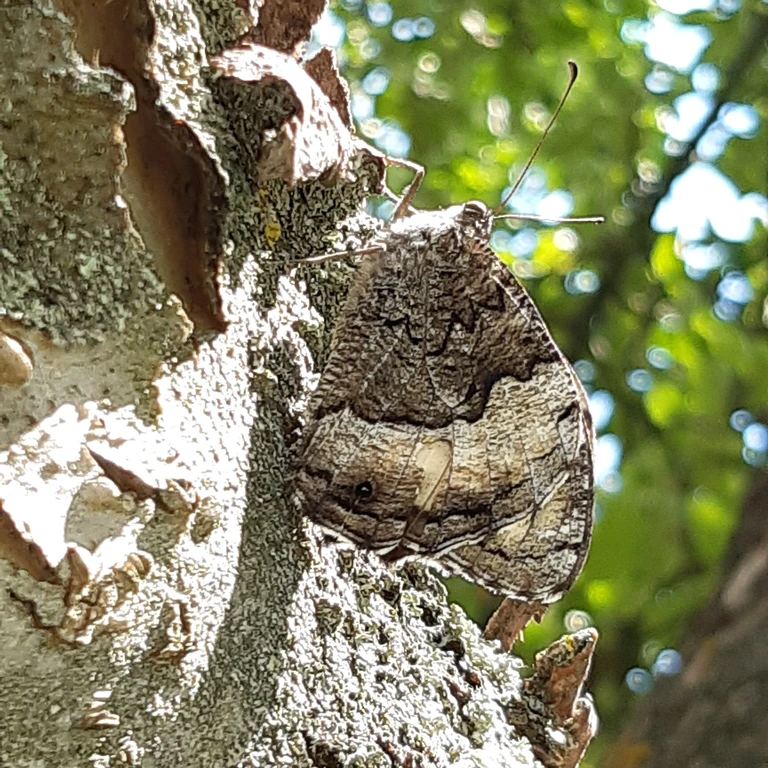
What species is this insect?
Hipparchia fagi
